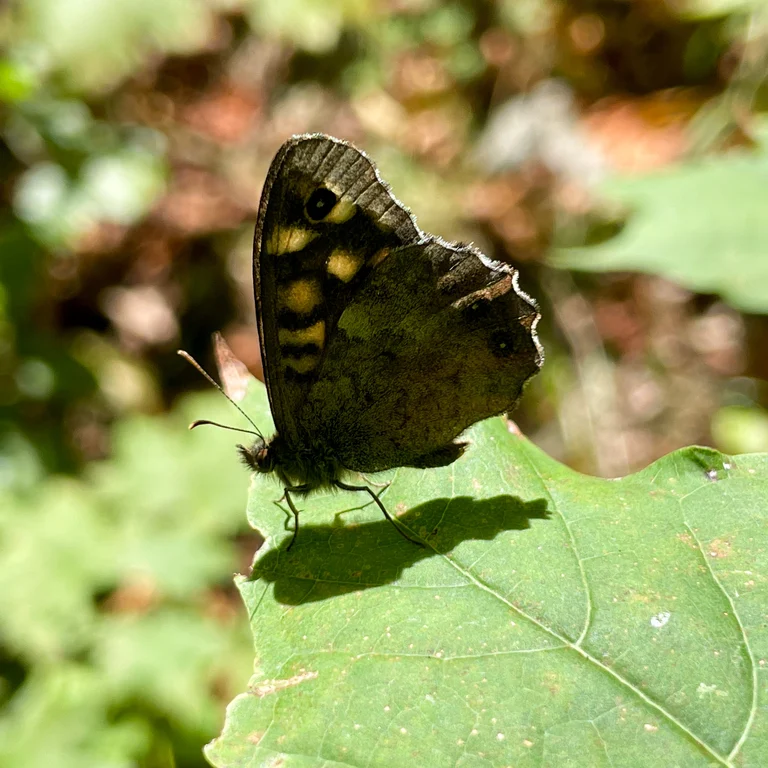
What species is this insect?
Pararge aegeria
